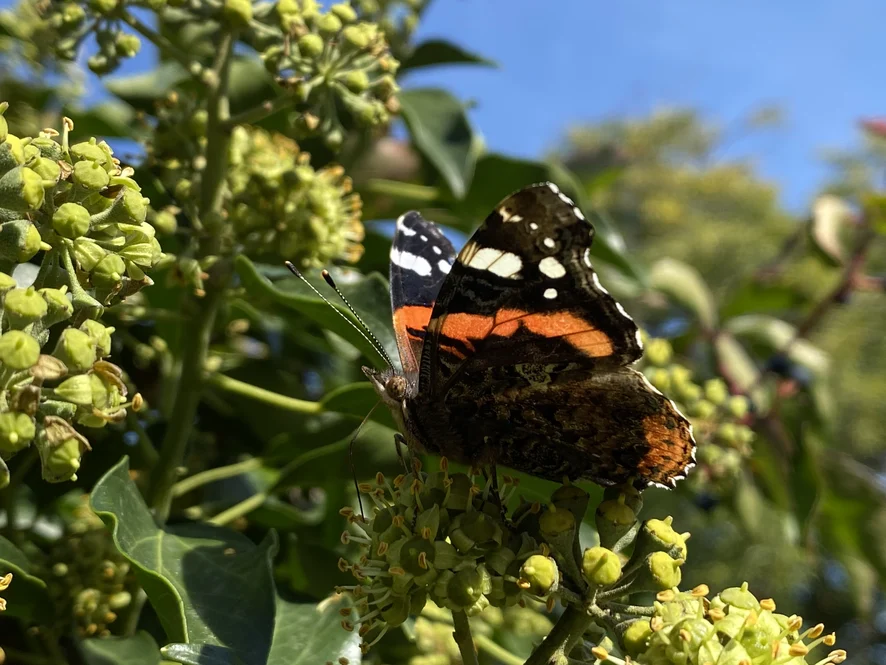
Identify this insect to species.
Vanessa atalanta
